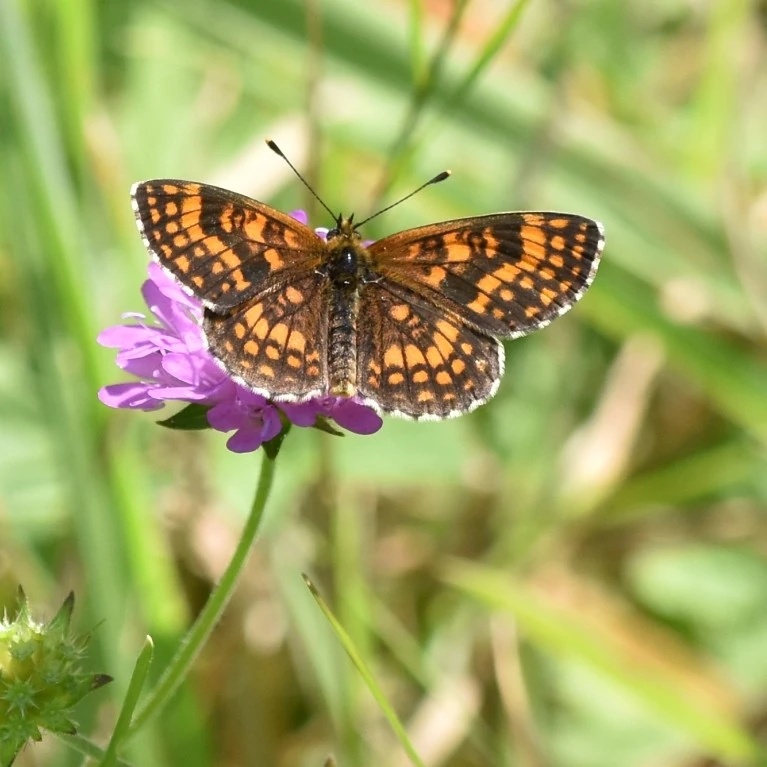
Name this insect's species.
Melitaea athalia
